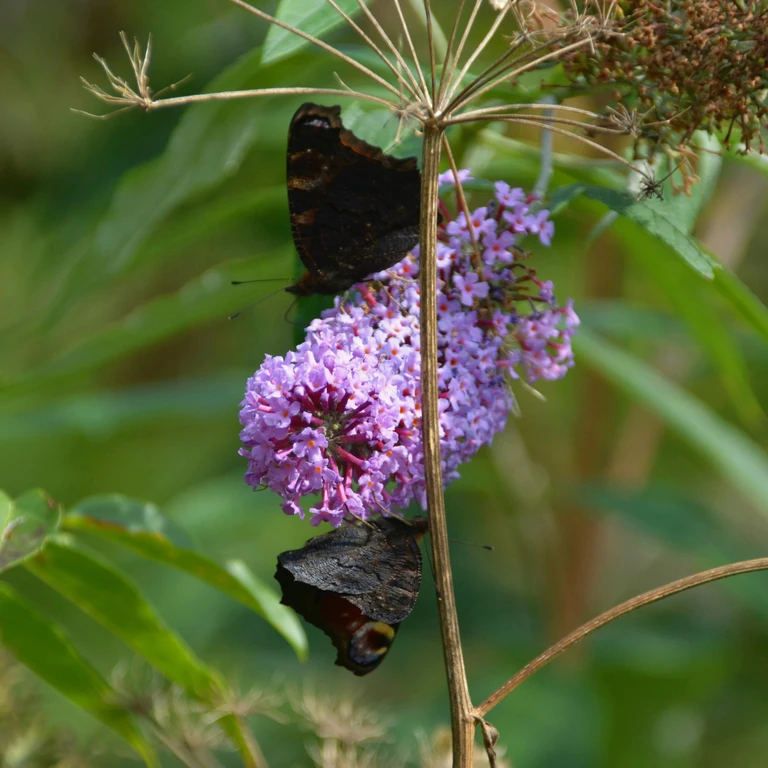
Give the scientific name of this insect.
Aglais io
